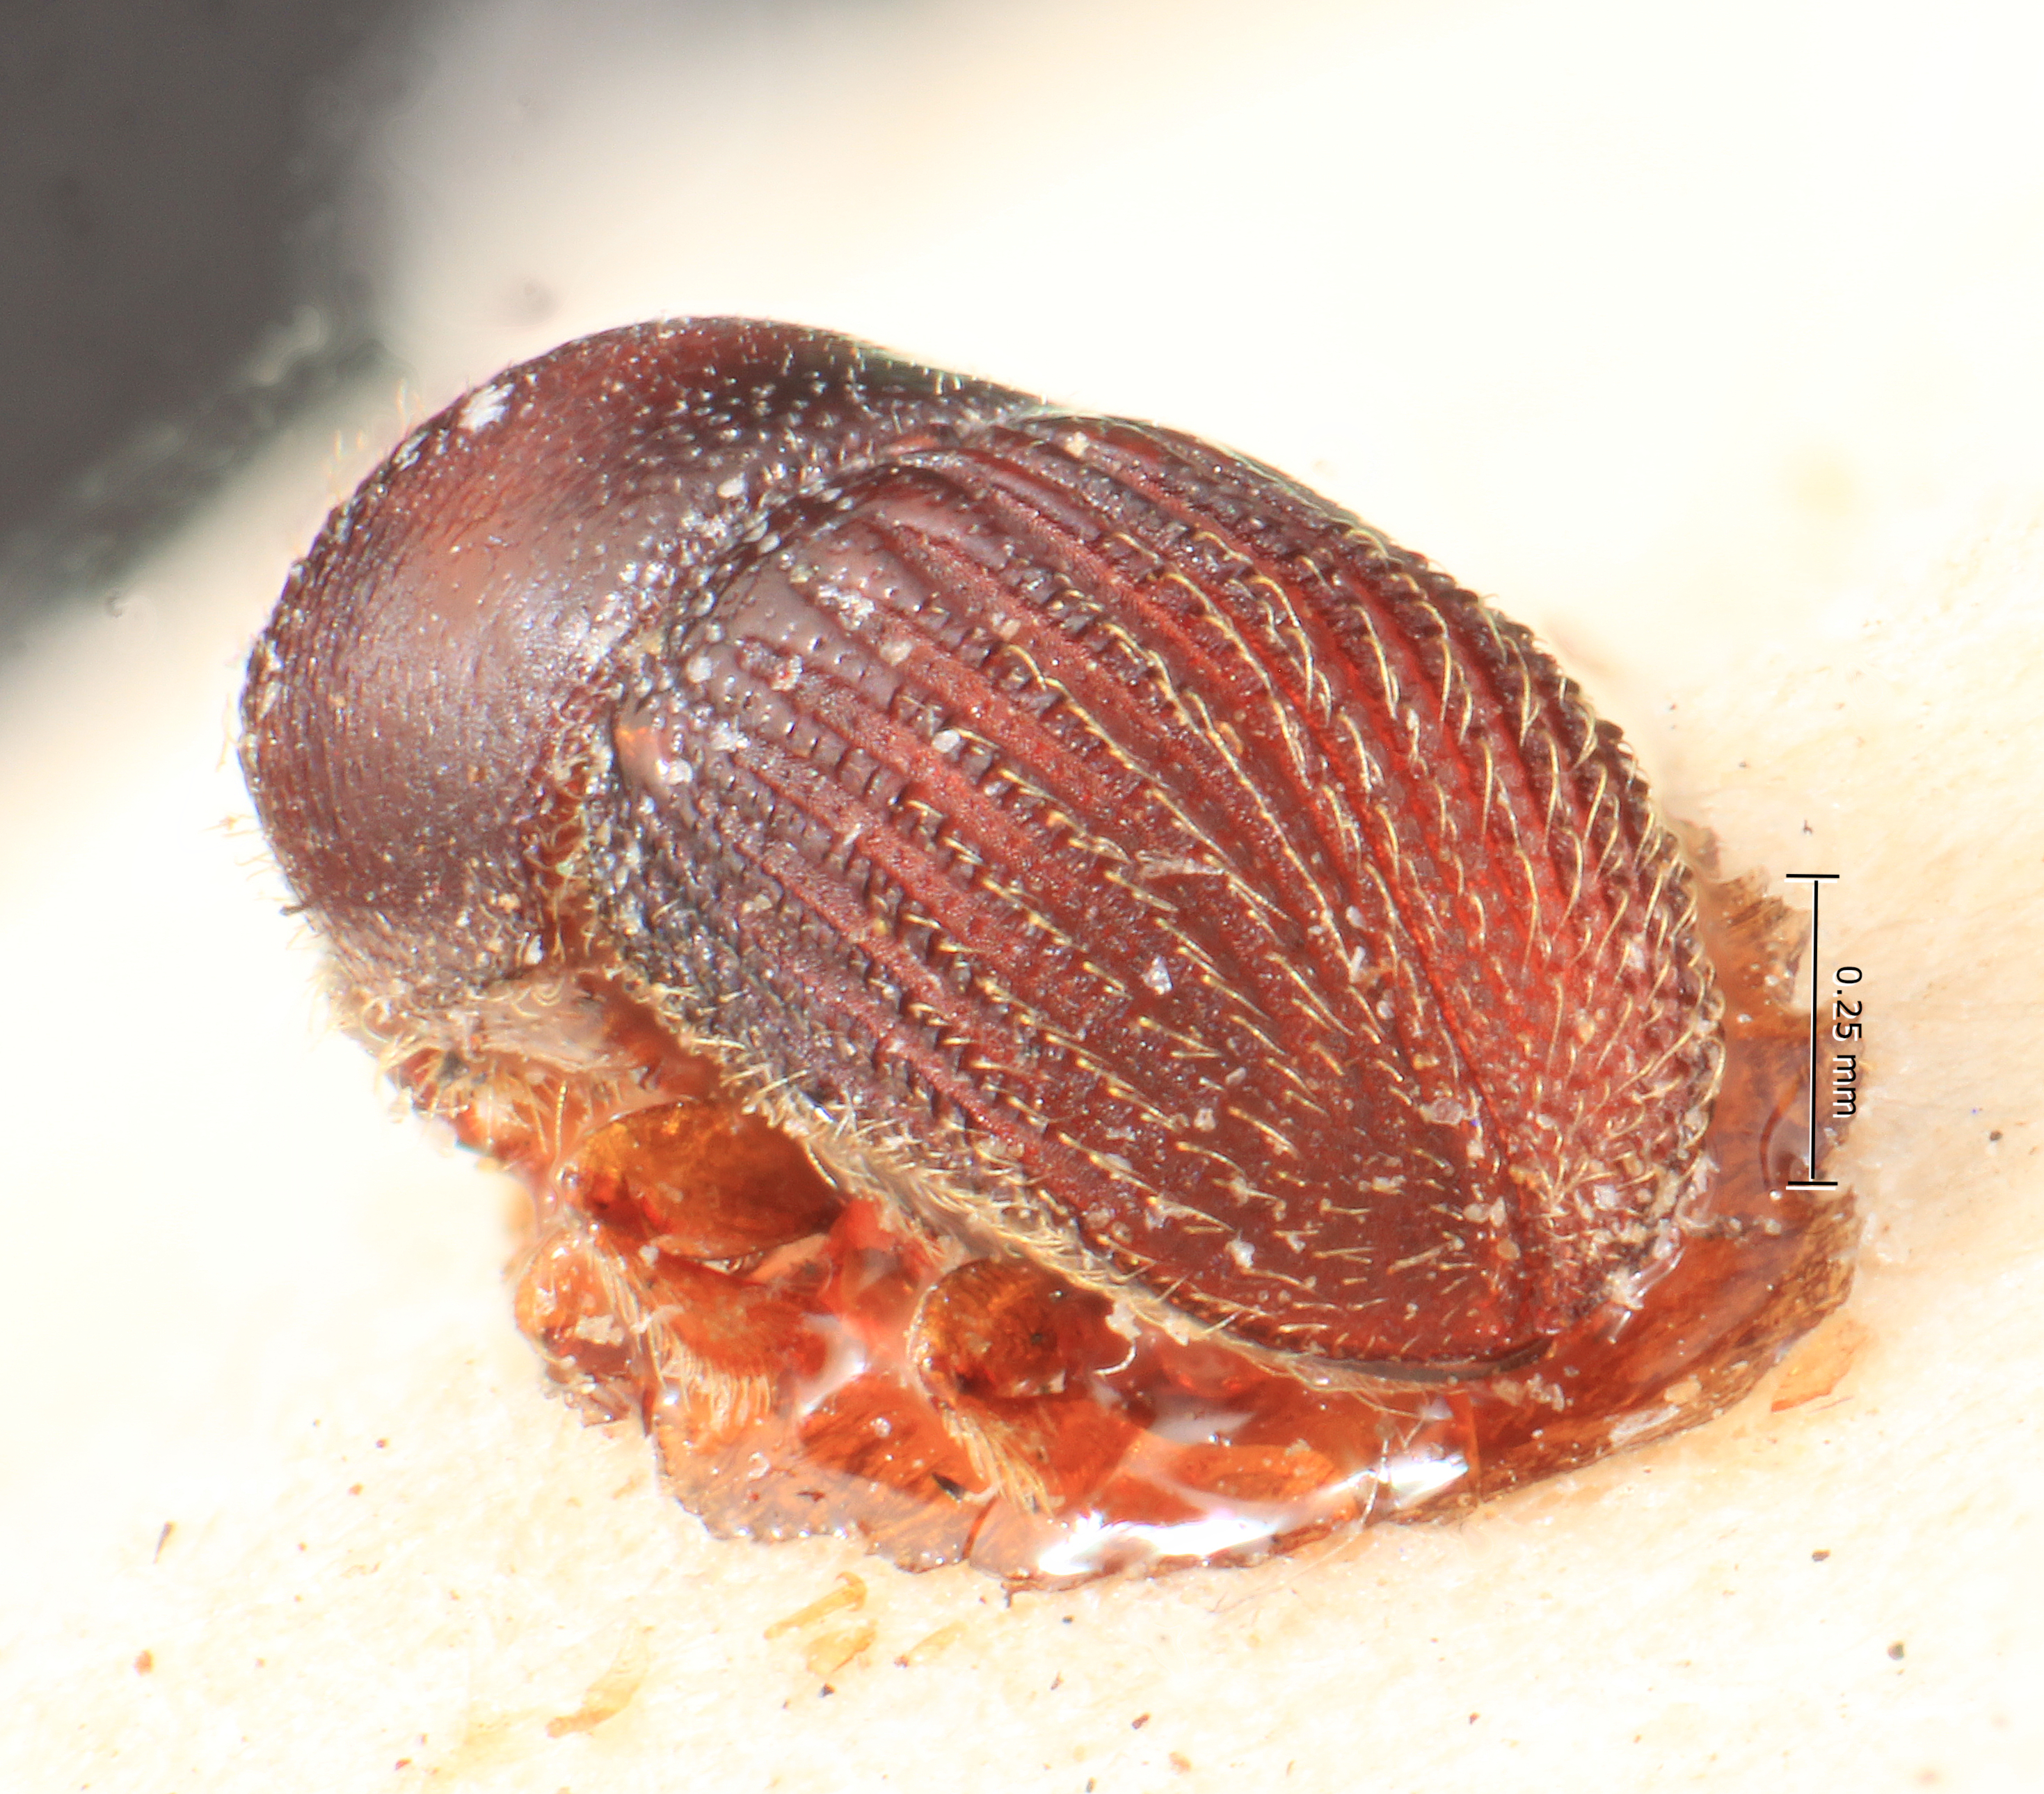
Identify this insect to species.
Webbia confinis
